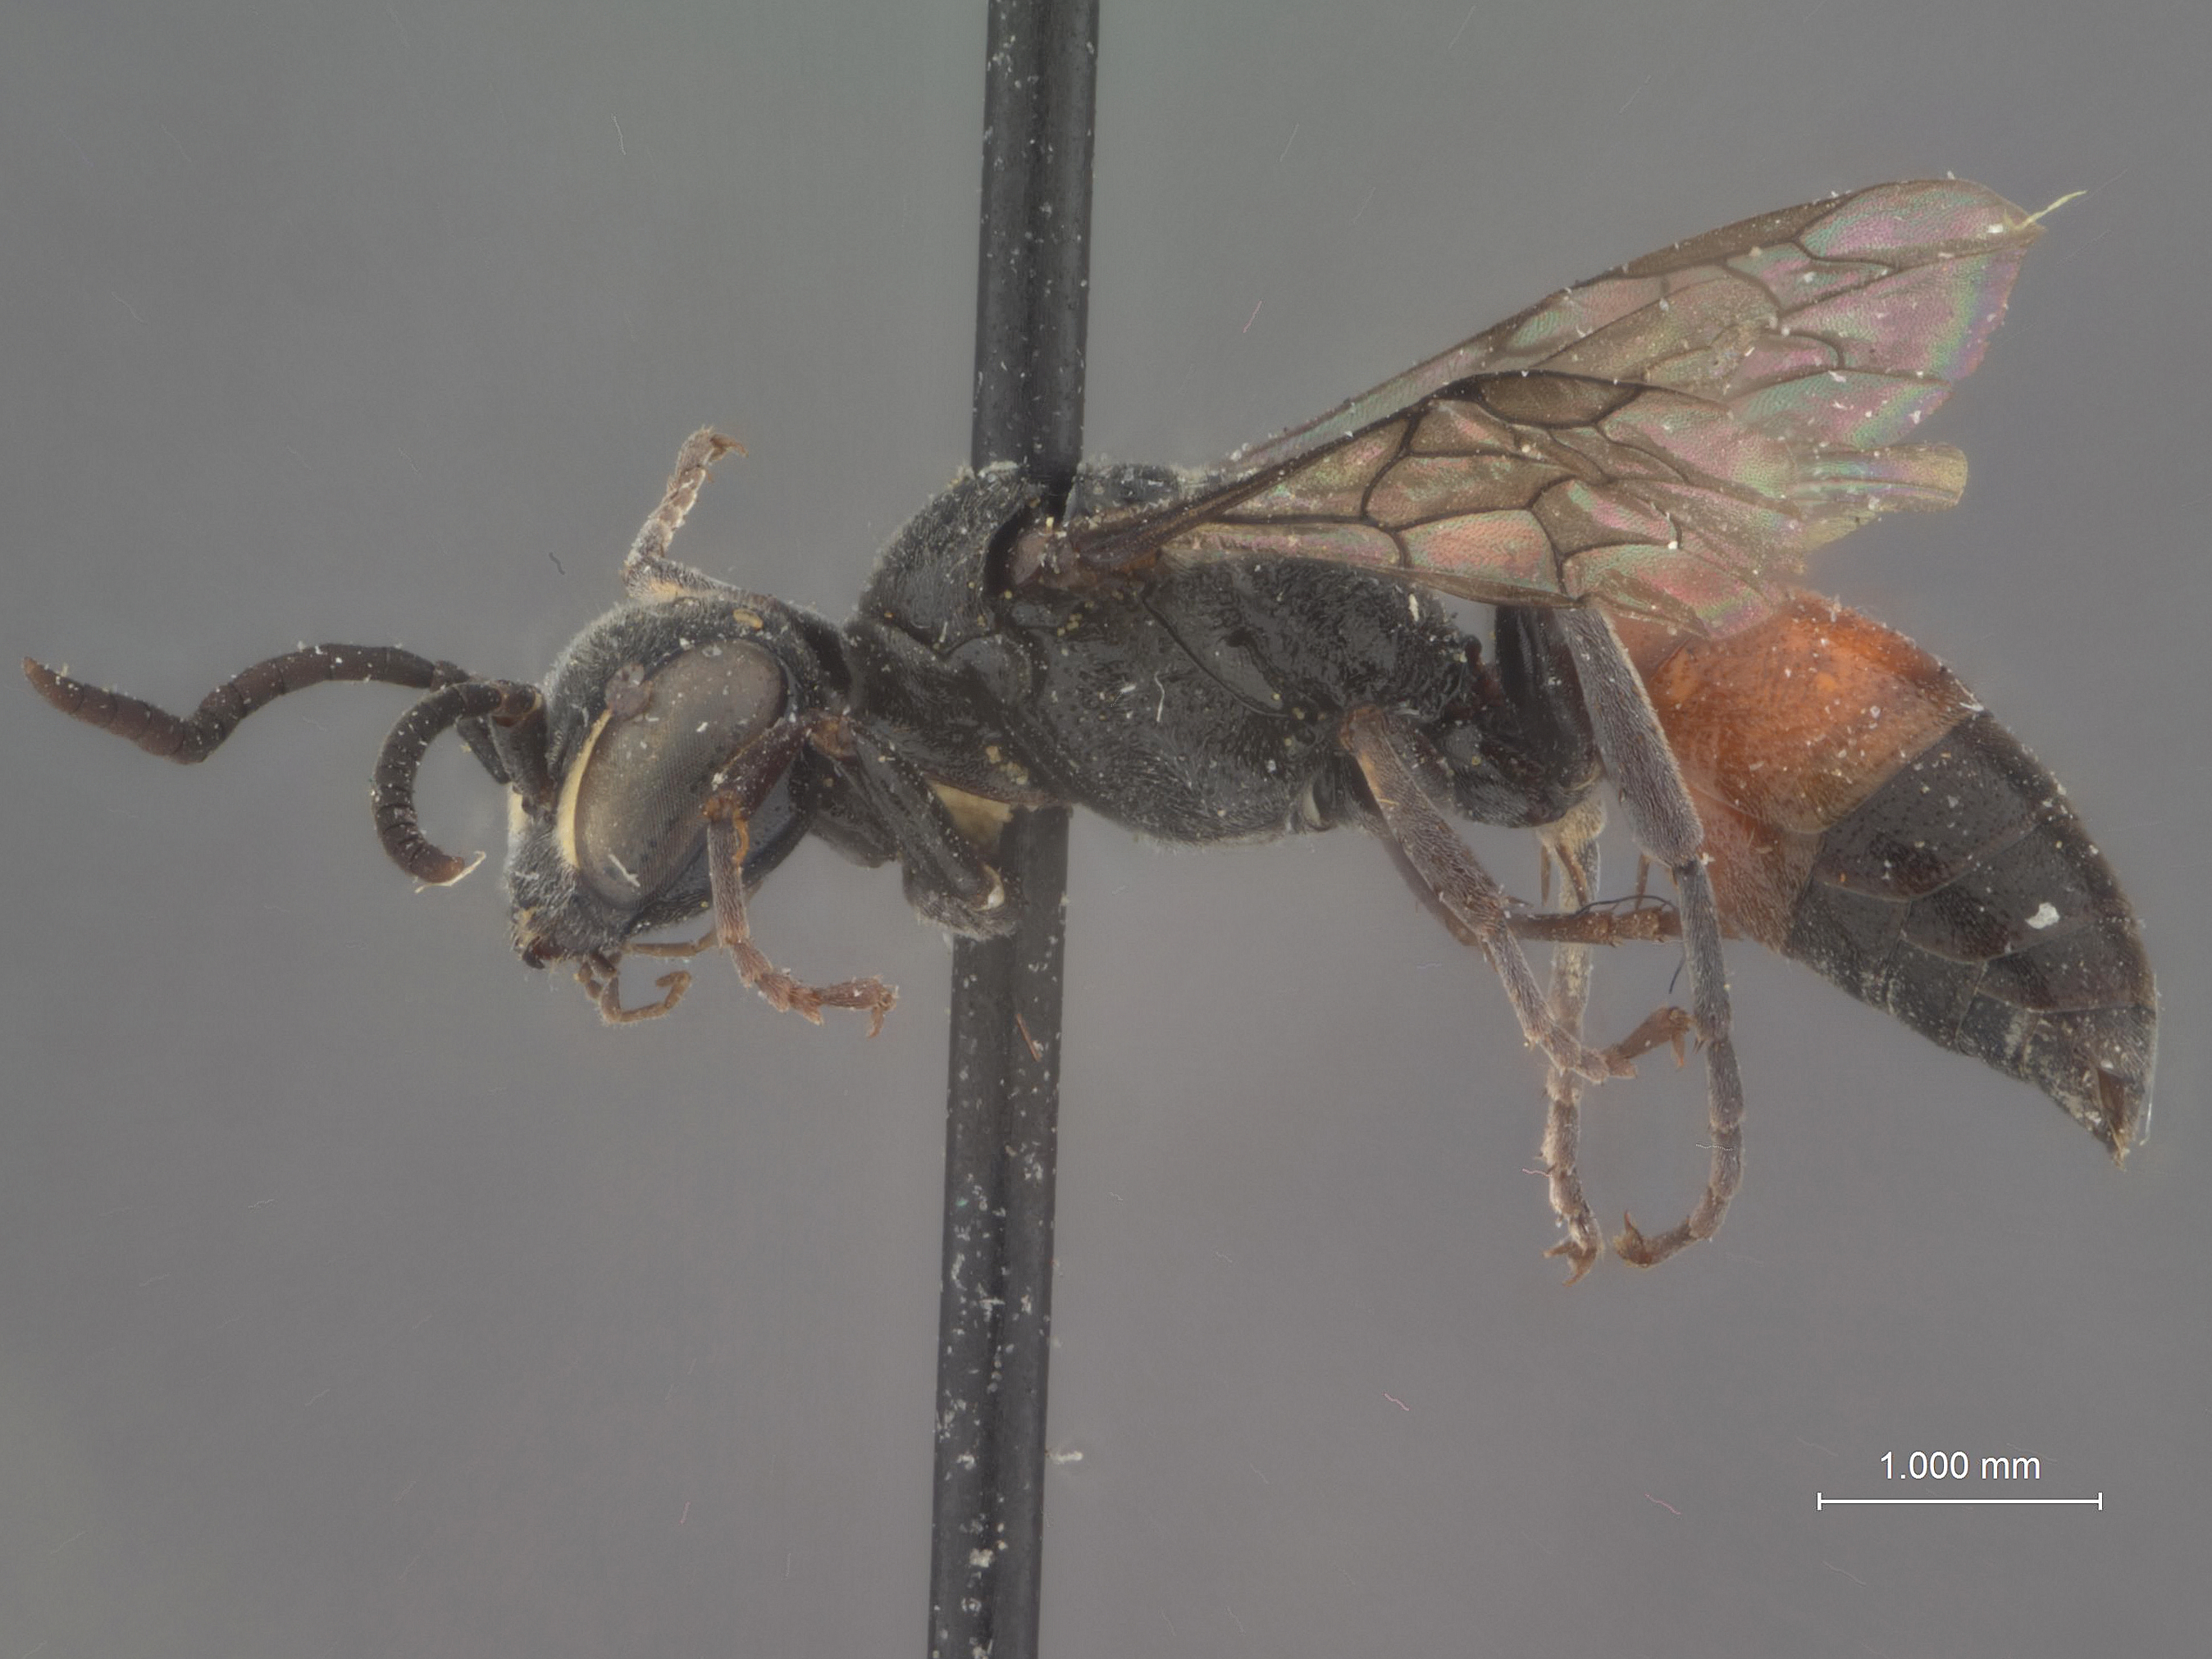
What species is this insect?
Dienoplus immaculatus
